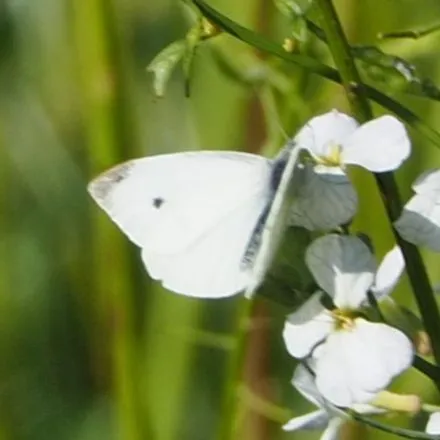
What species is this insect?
Pieris rapae
